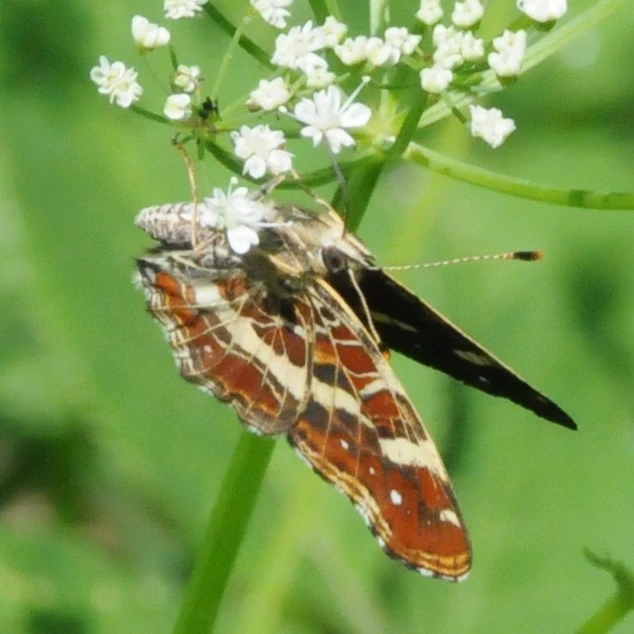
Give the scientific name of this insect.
Araschnia levana
